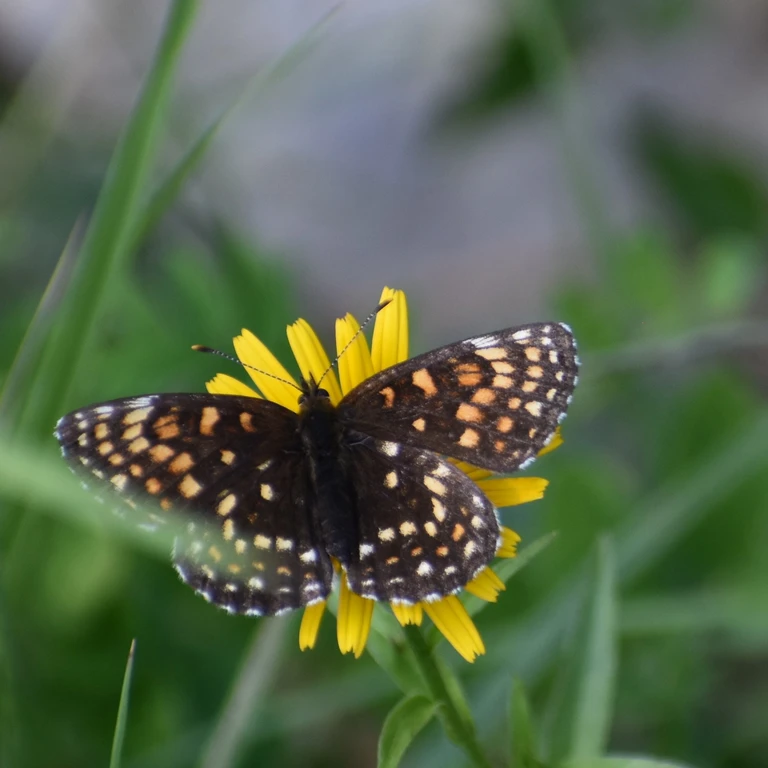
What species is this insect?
Melitaea diamina
